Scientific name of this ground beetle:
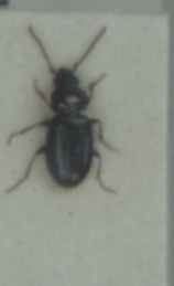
Bembidion obtusum
